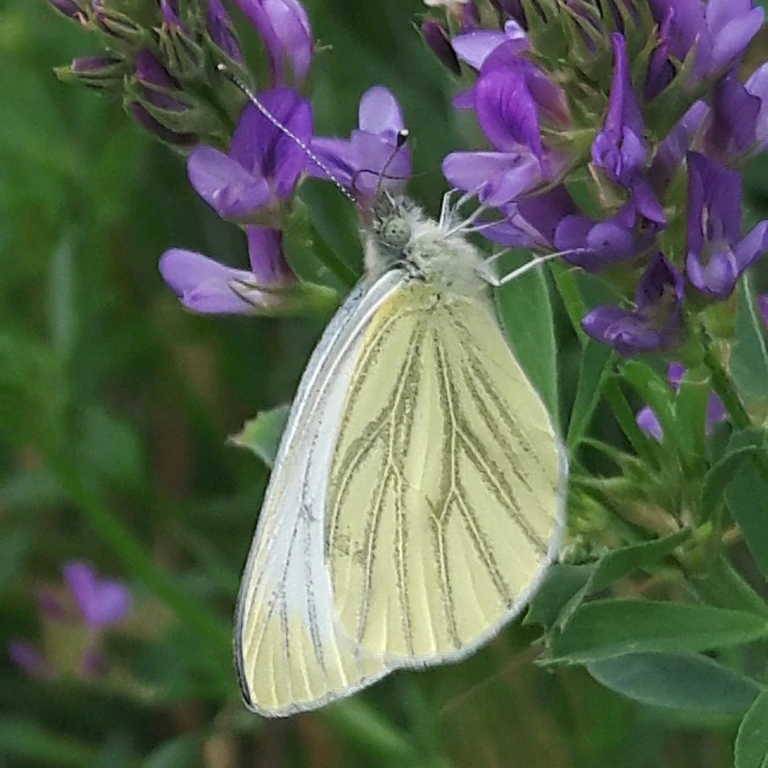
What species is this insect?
Pieris napi
